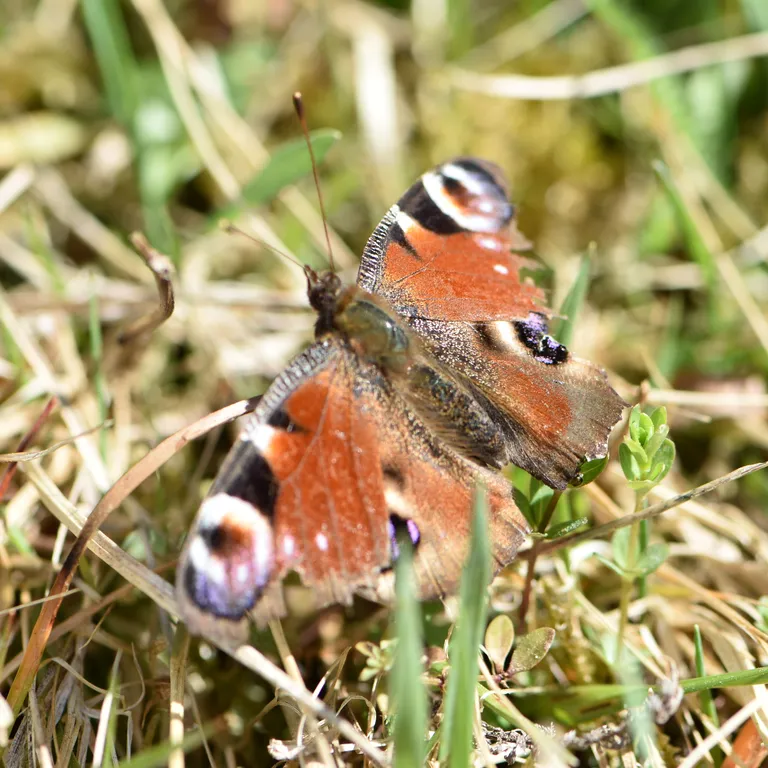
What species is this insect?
Aglais io
